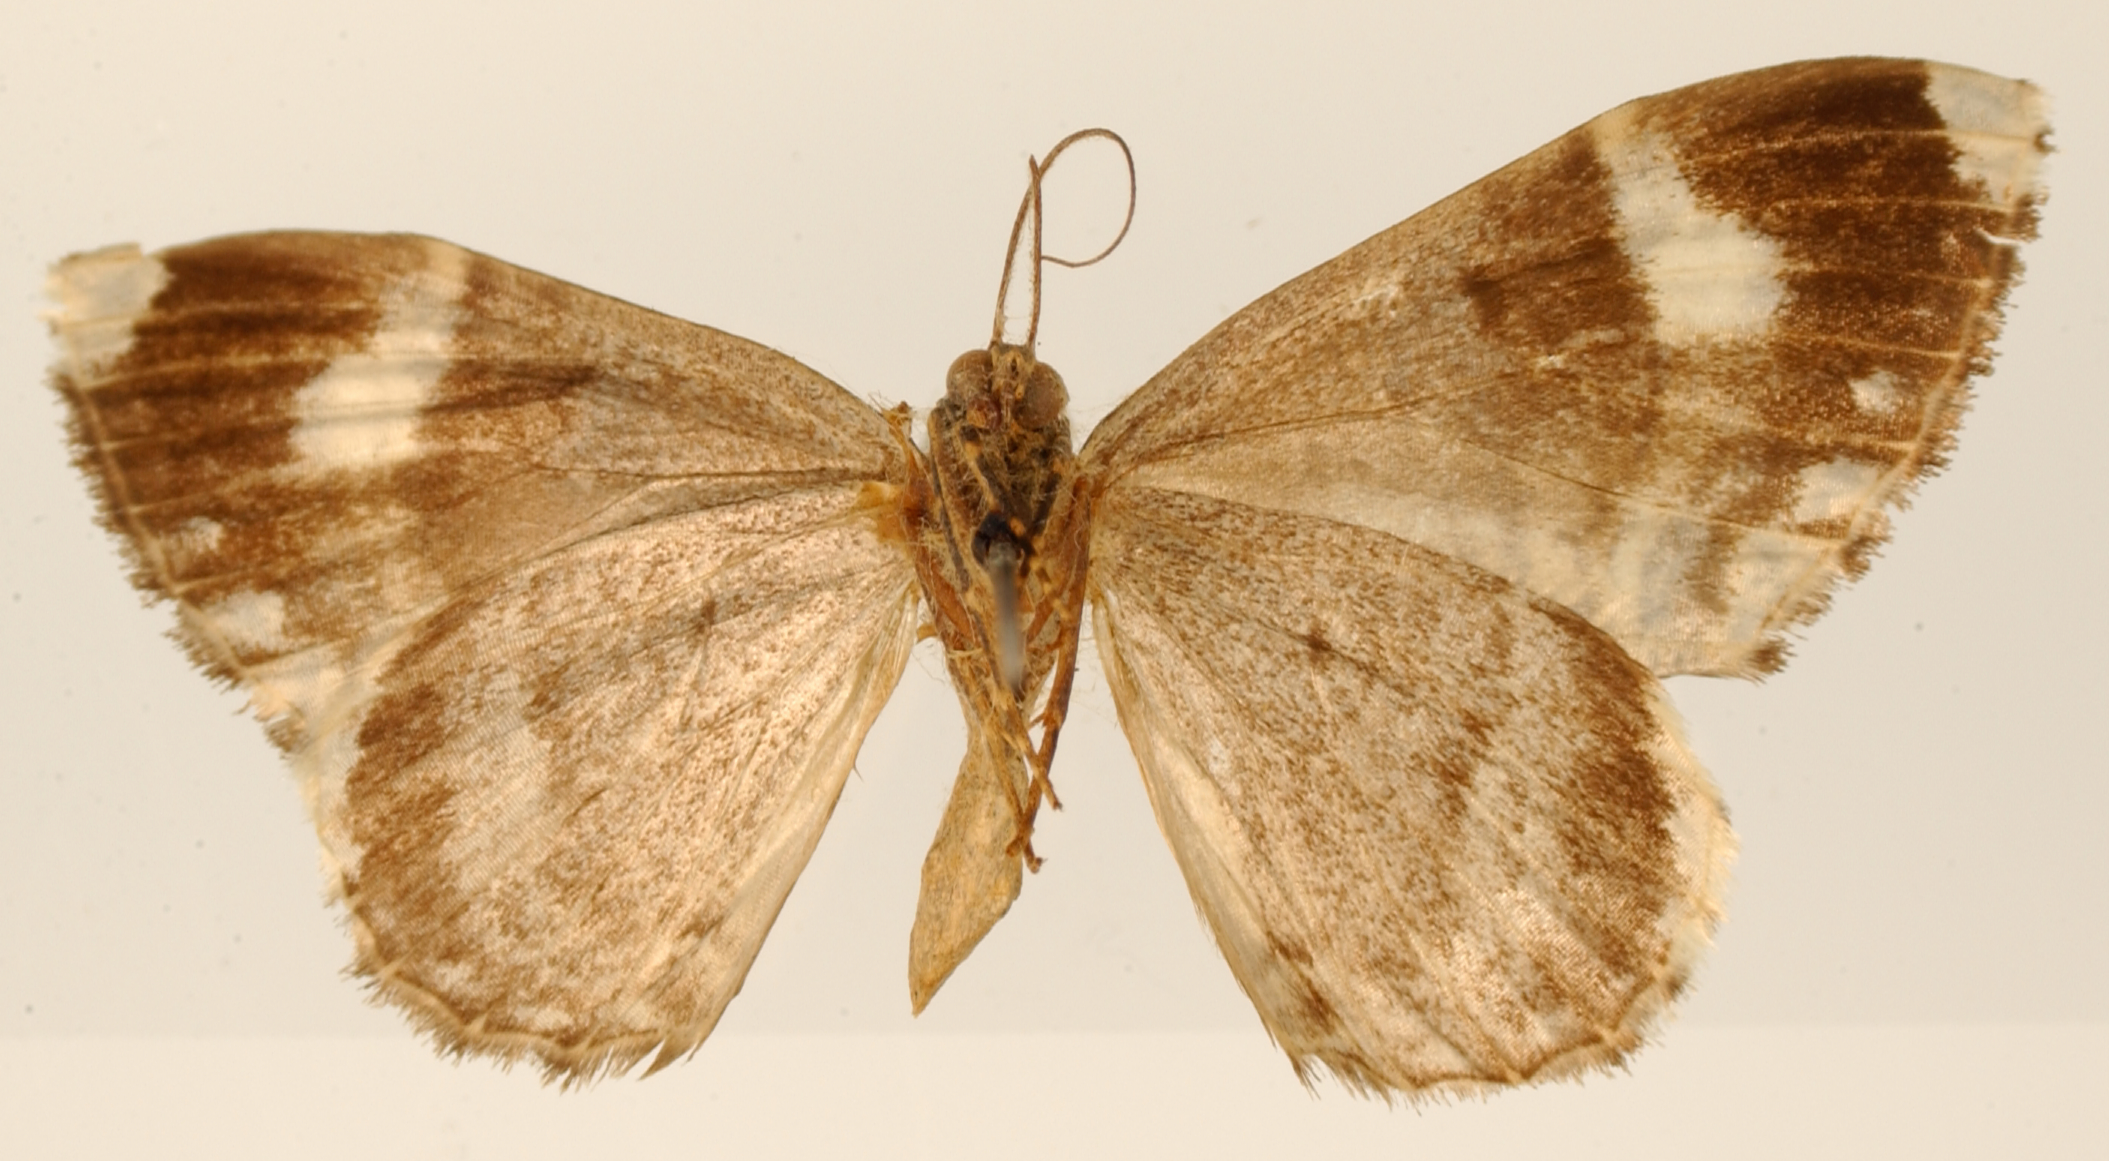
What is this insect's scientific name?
Cidaria rubronotata
